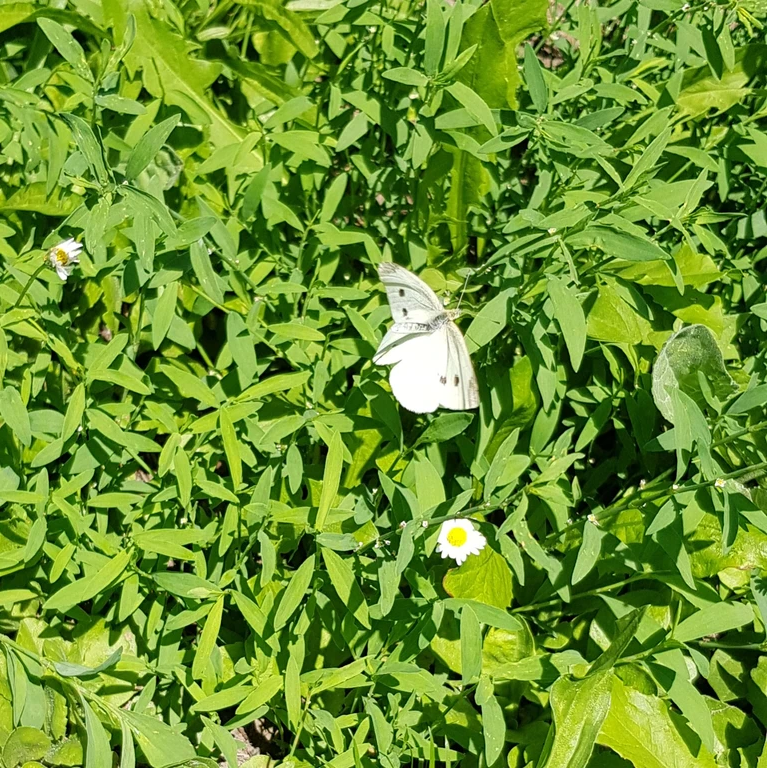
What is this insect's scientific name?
Pieris rapae
